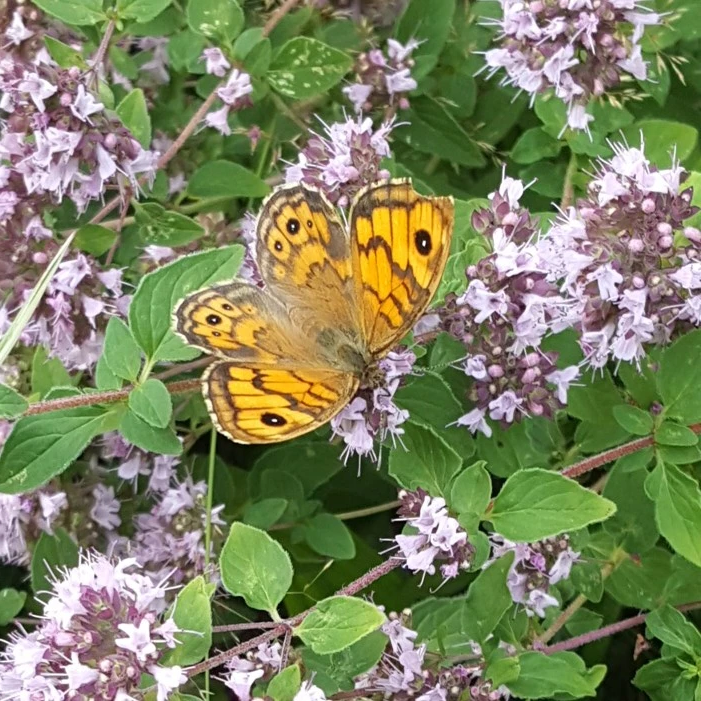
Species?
Lasiommata megera (also Pararge megera)
